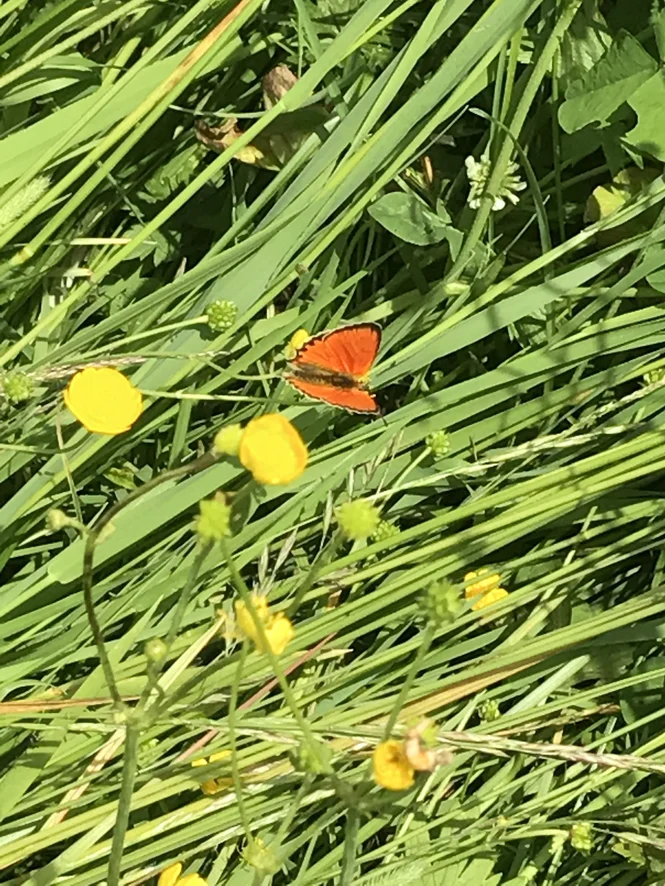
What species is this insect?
Lycaena virgaureae
